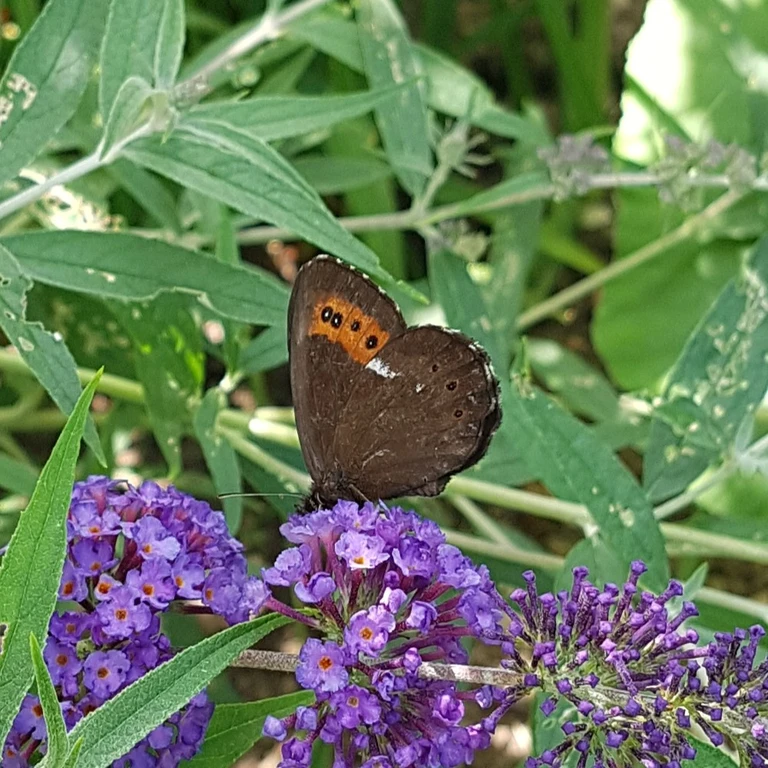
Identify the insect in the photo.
Erebia ligea
